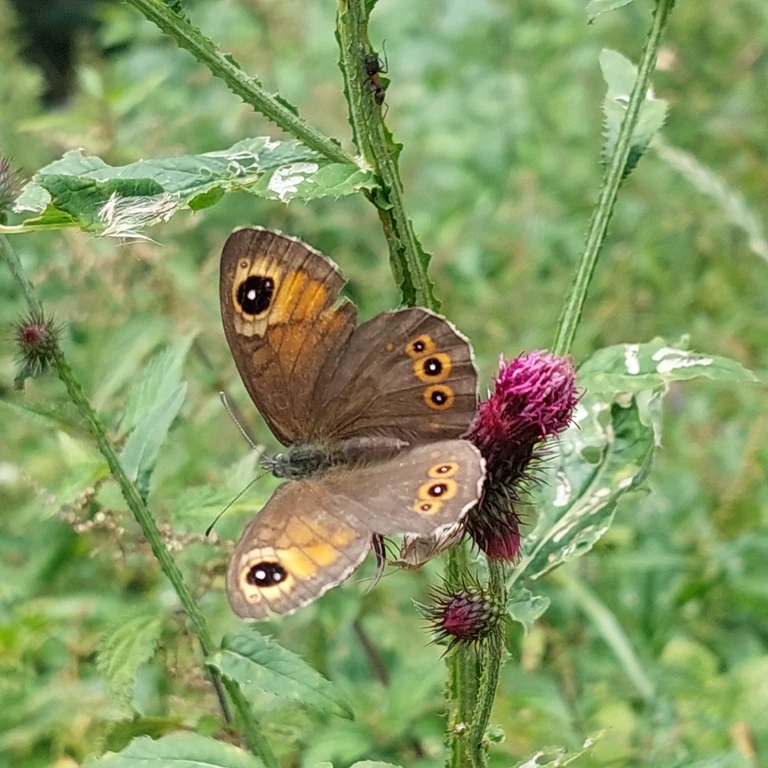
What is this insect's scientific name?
Lasiommata maera (also Pararge maera)
